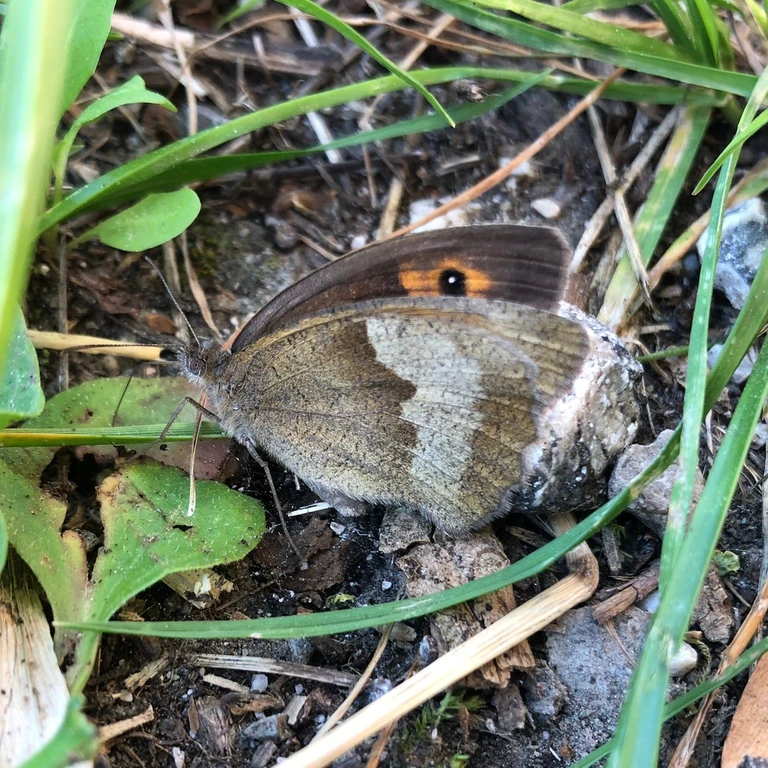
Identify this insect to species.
Maniola jurtina
